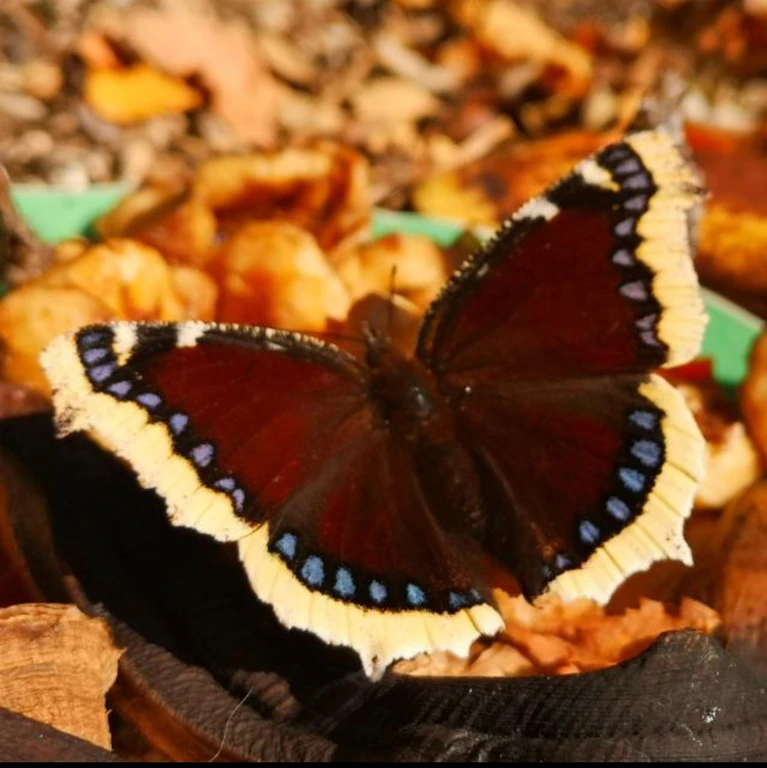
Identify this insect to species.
Nymphalis antiopa
